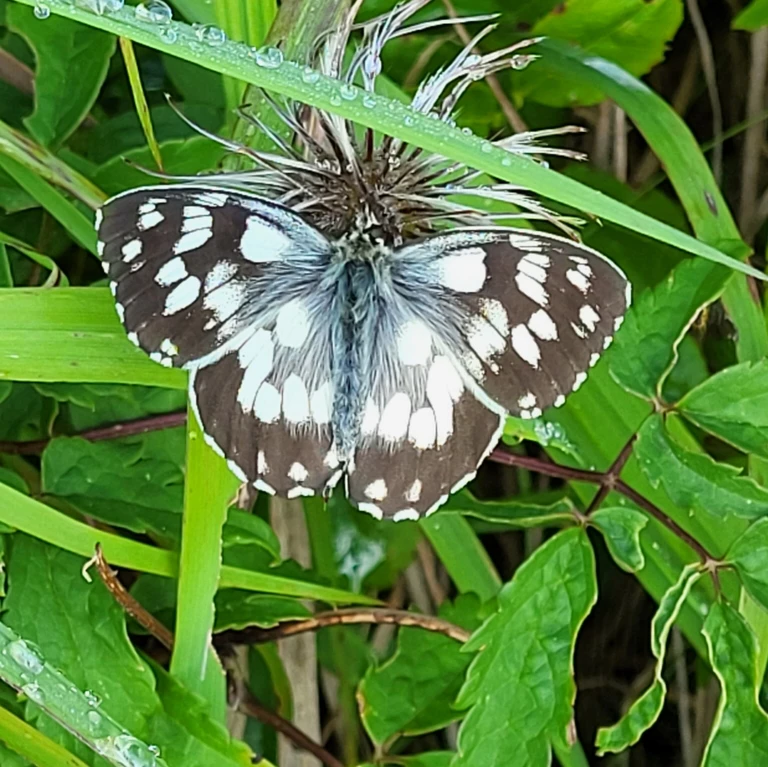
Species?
Melanargia galathea
